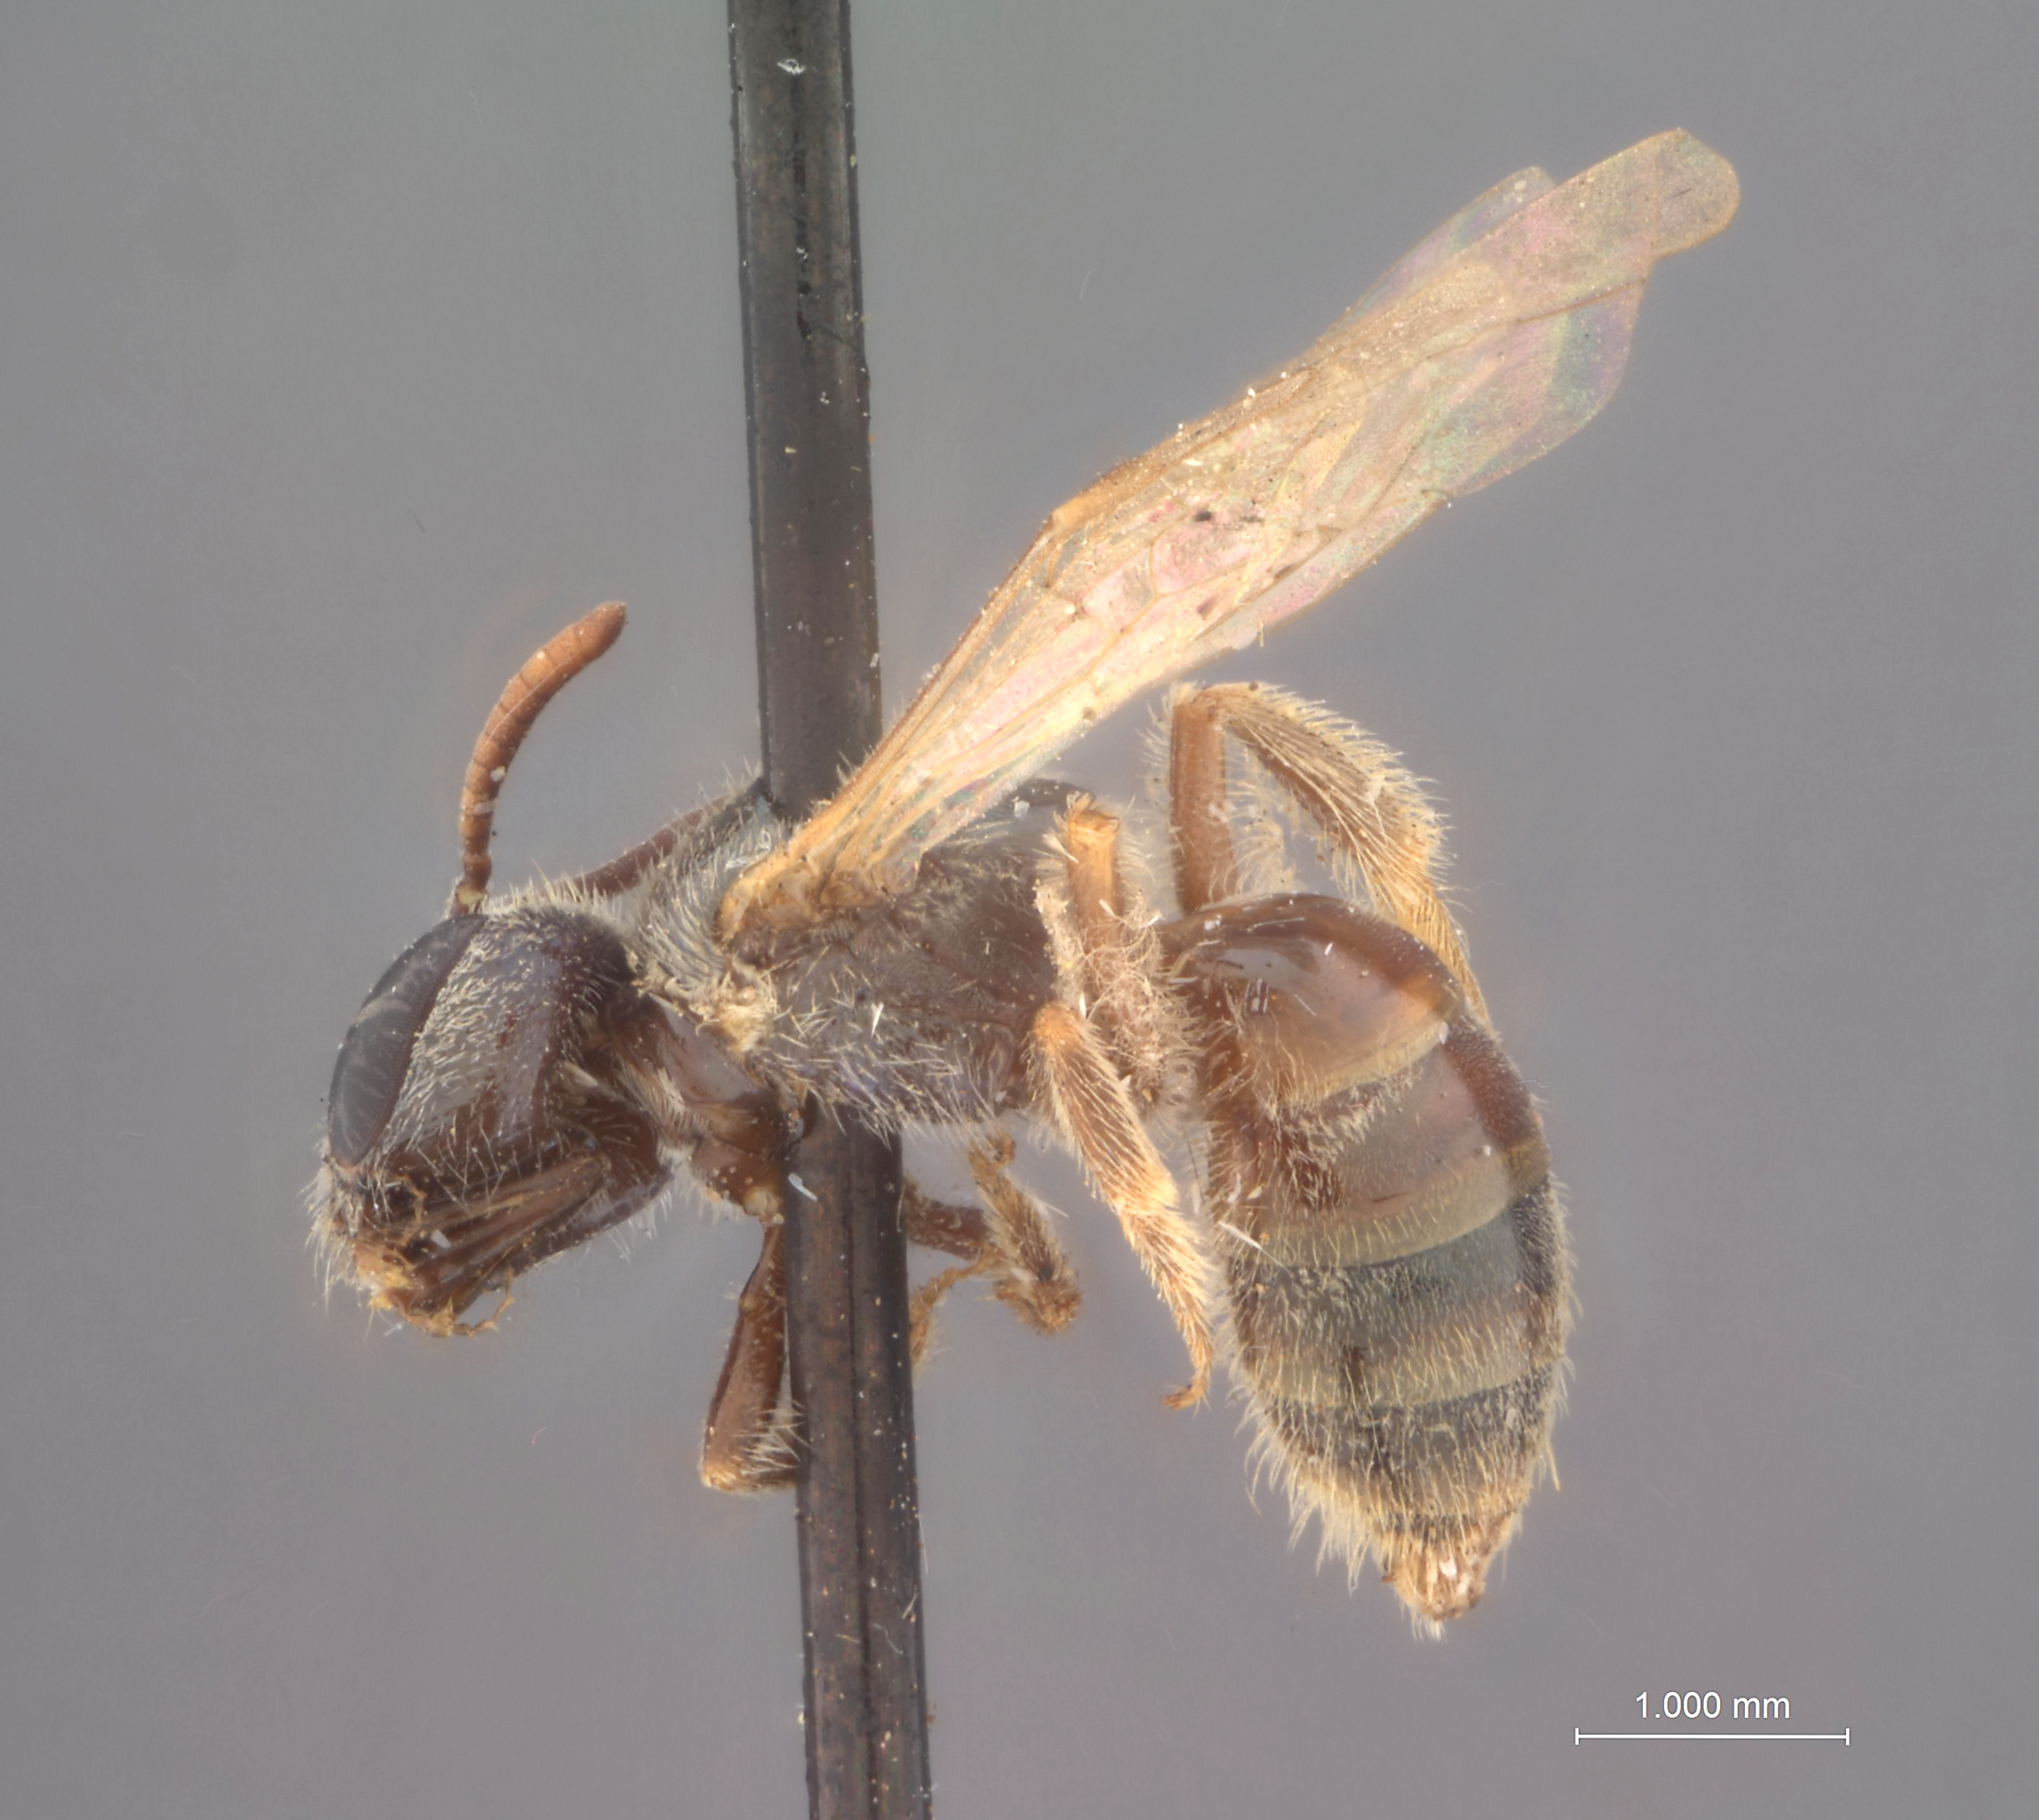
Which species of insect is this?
Halictus academicus
